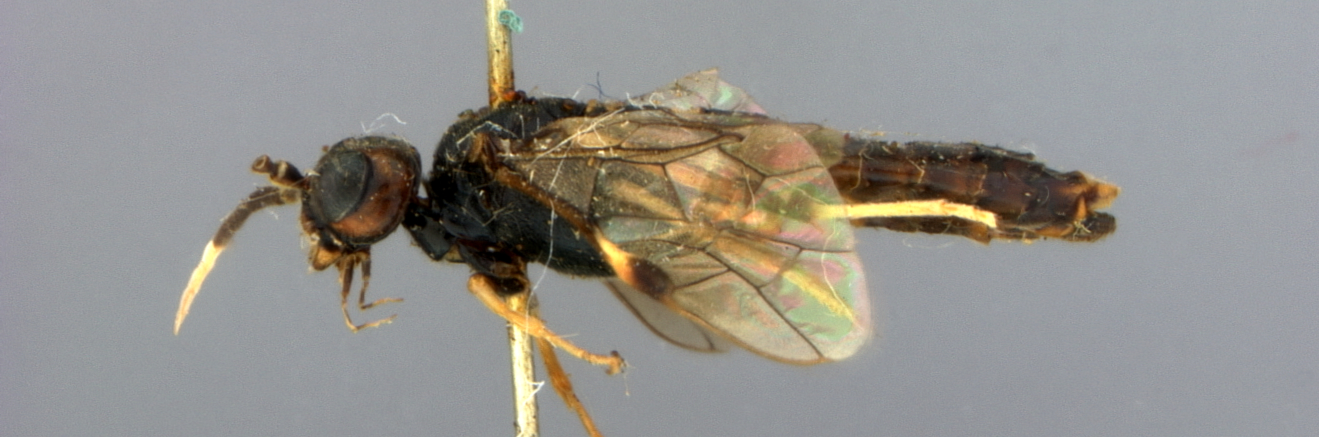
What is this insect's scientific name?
Harpiphorus intermedius
